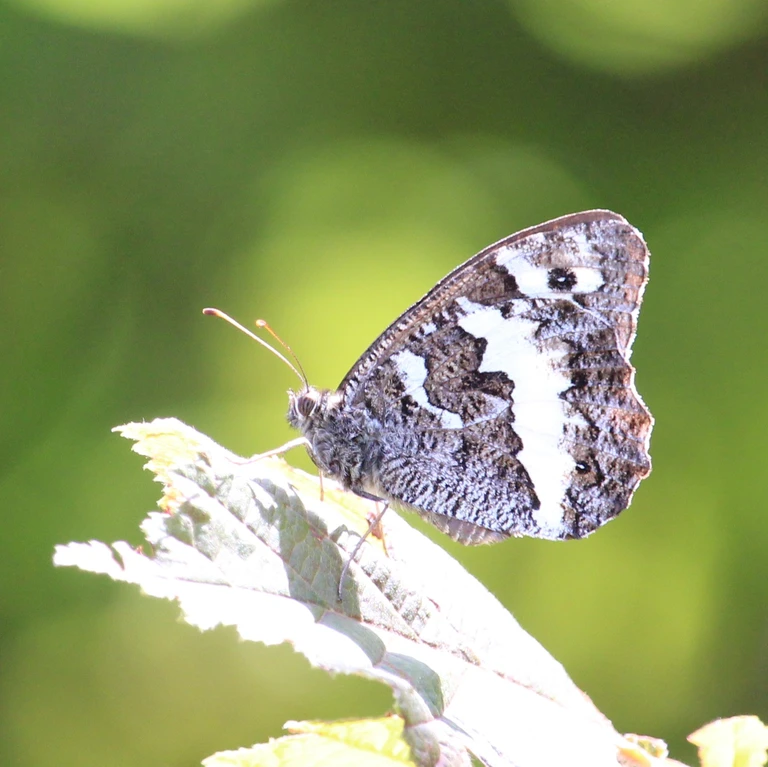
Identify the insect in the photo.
Brintesia circe
